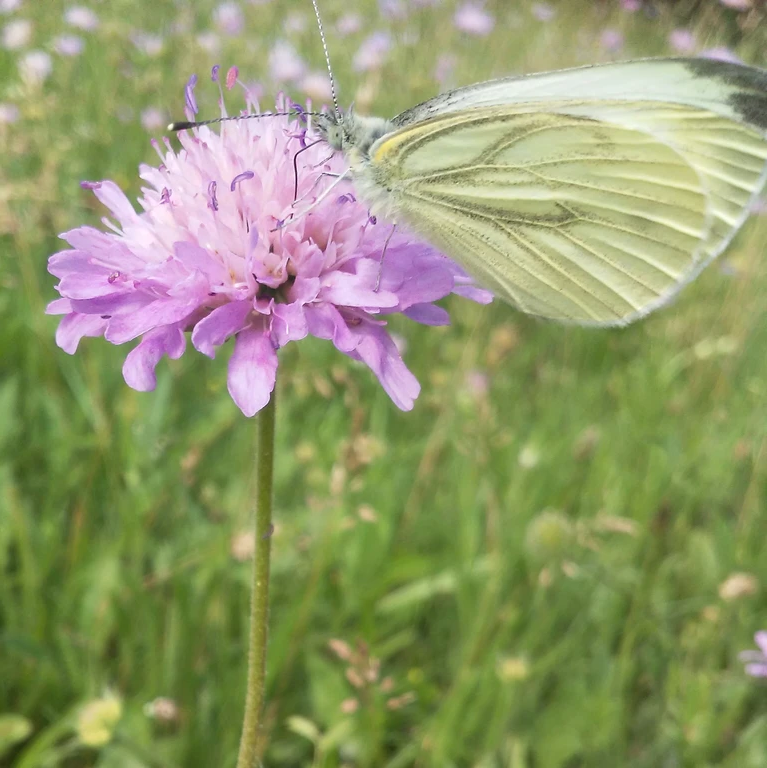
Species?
Pieris napi
